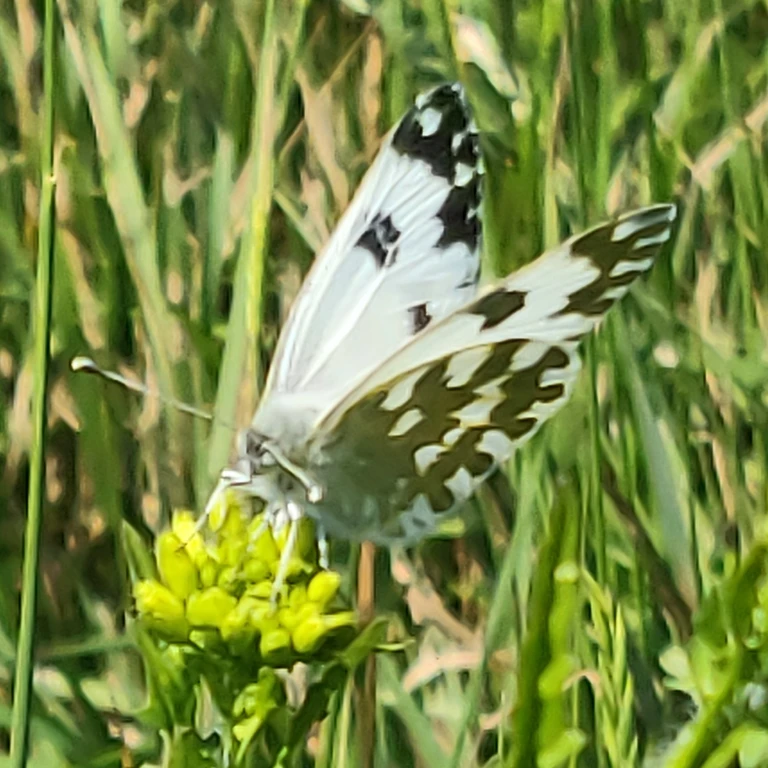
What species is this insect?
Pontia edusa
